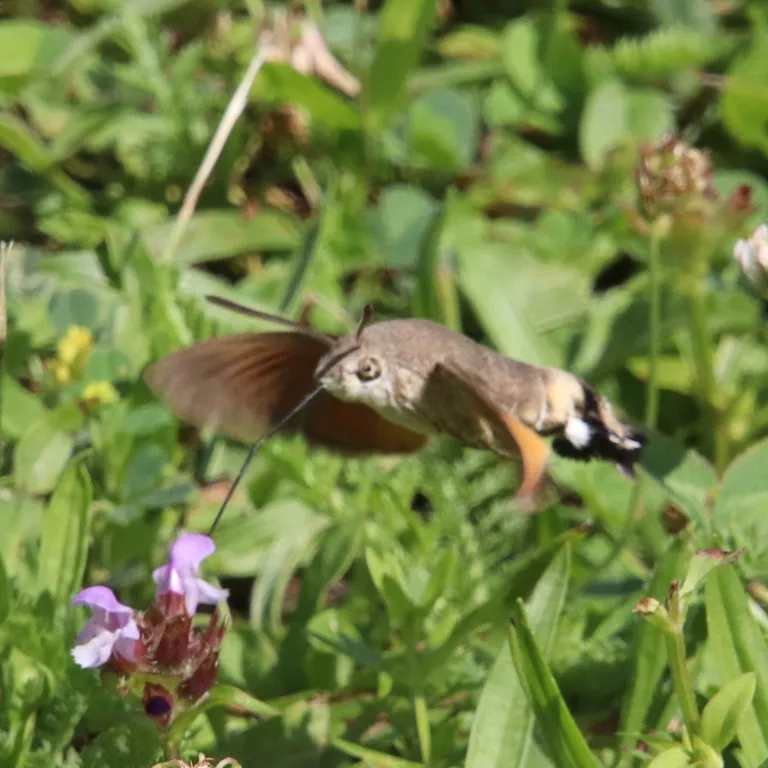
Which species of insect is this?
Macroglossum stellatarum
